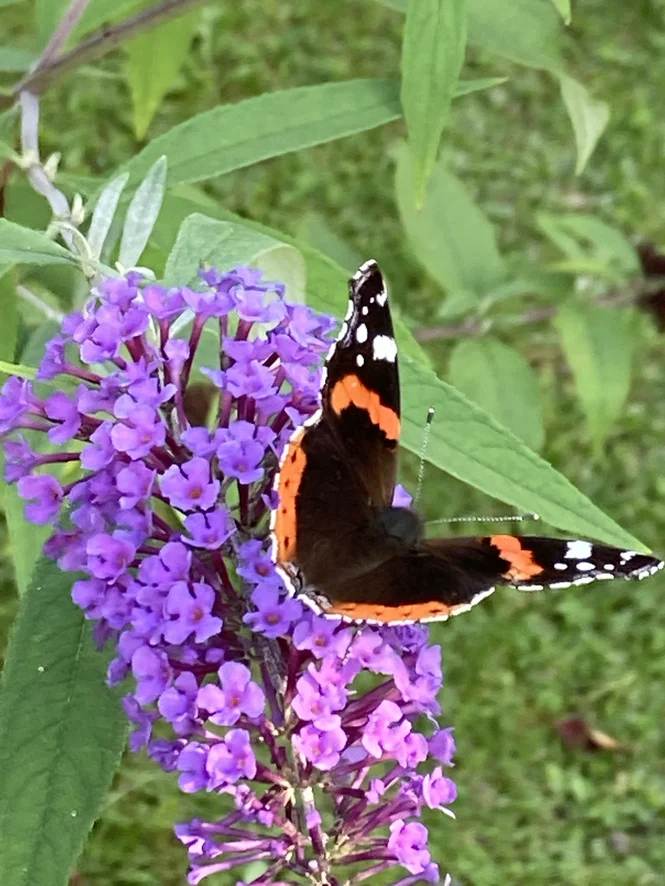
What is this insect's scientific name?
Vanessa atalanta
